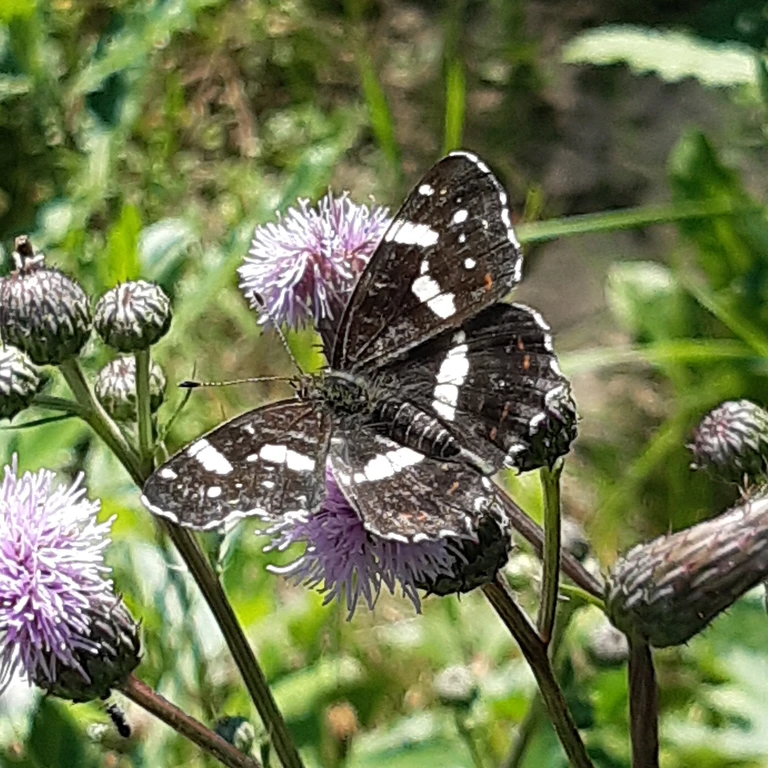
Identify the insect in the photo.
Araschnia levana
